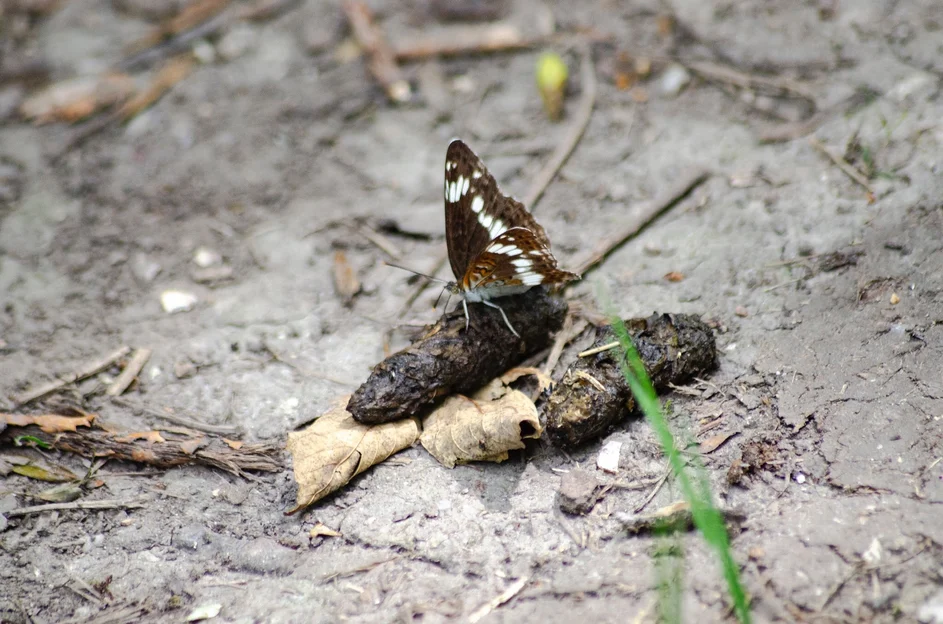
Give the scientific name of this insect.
Limenitis camilla (also Ladoga camilla)
